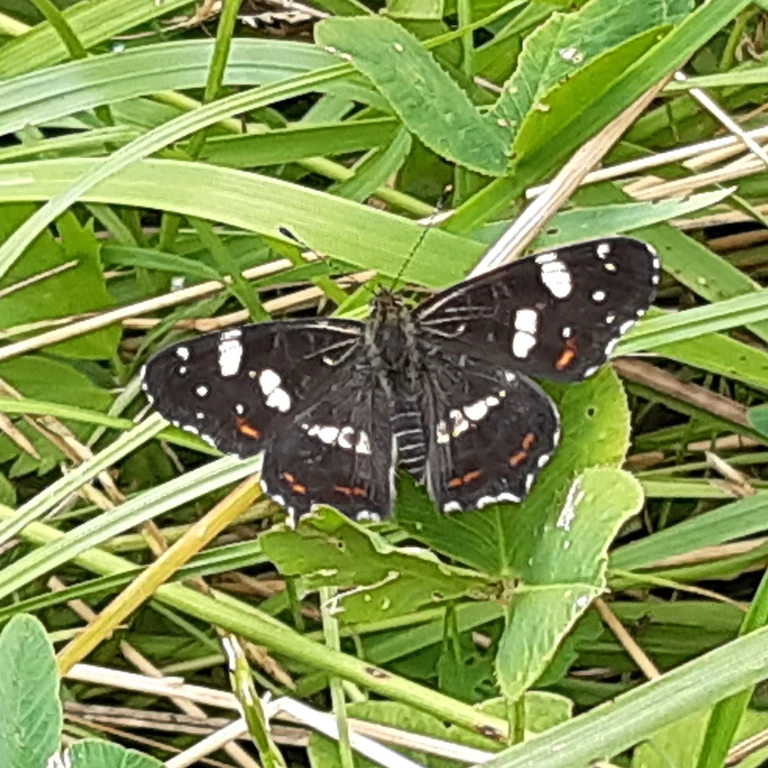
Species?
Araschnia levana
